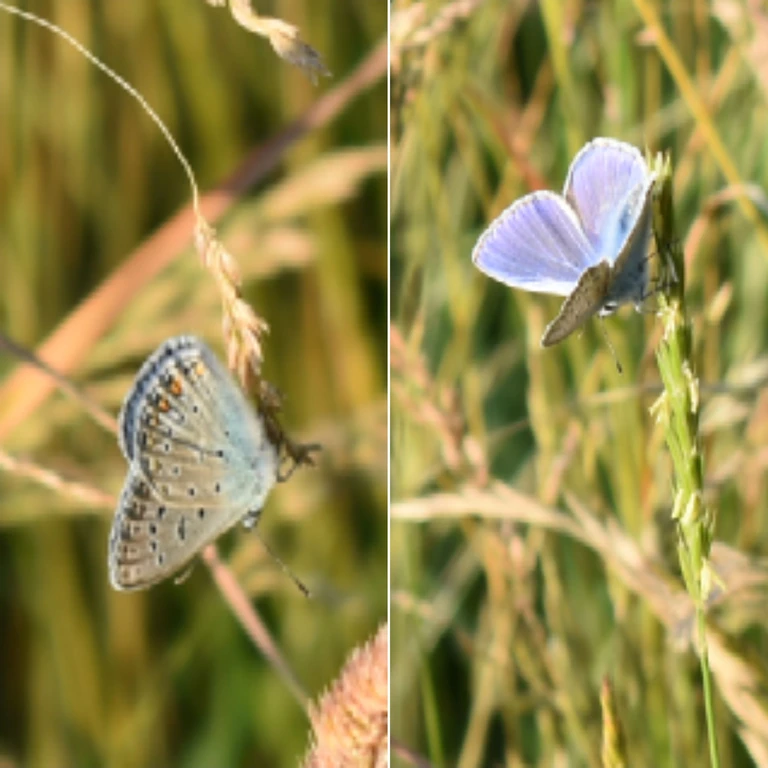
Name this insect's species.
Polyommatus icarus
